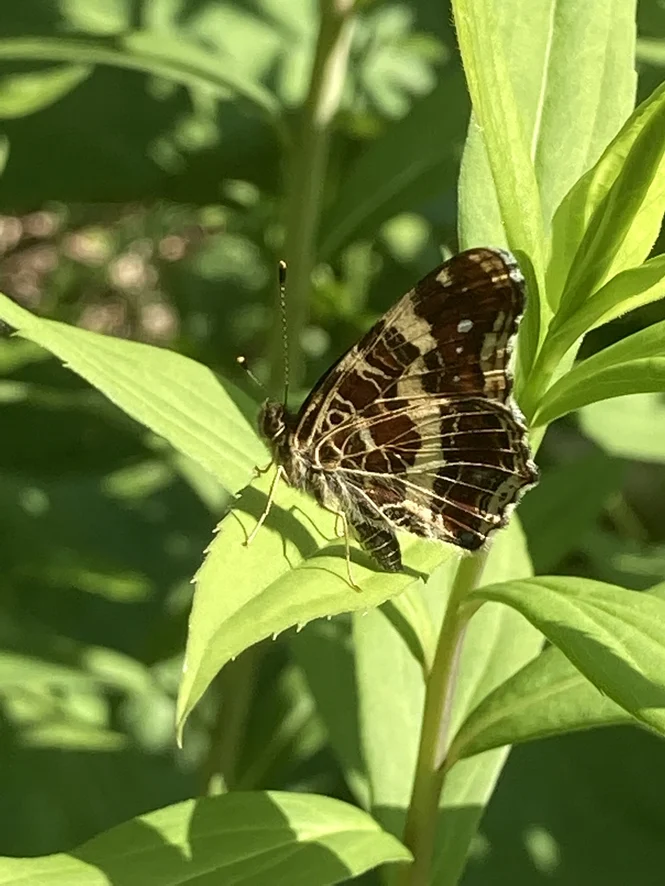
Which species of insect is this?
Araschnia levana
